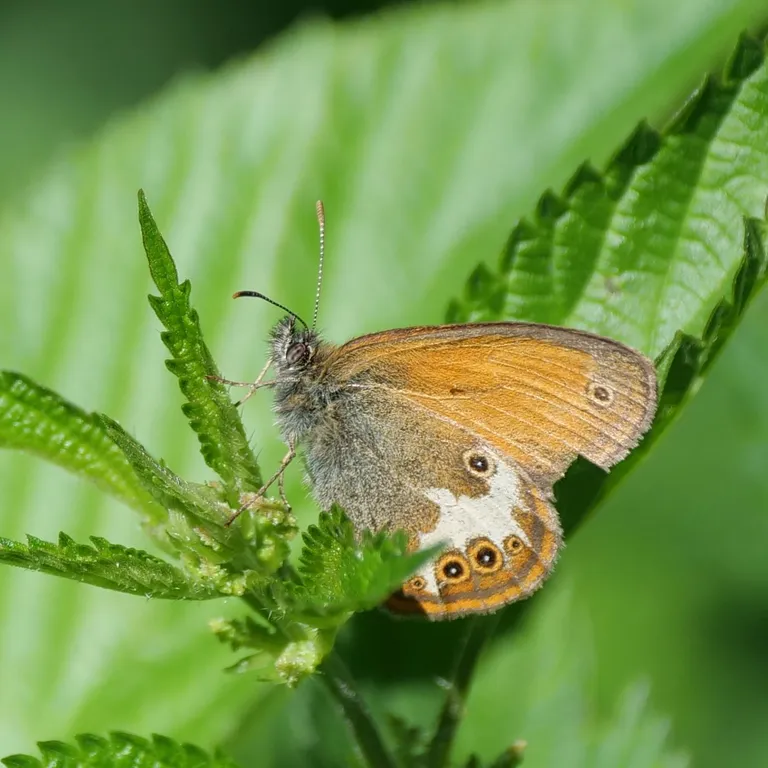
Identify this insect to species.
Coenonympha arcania
